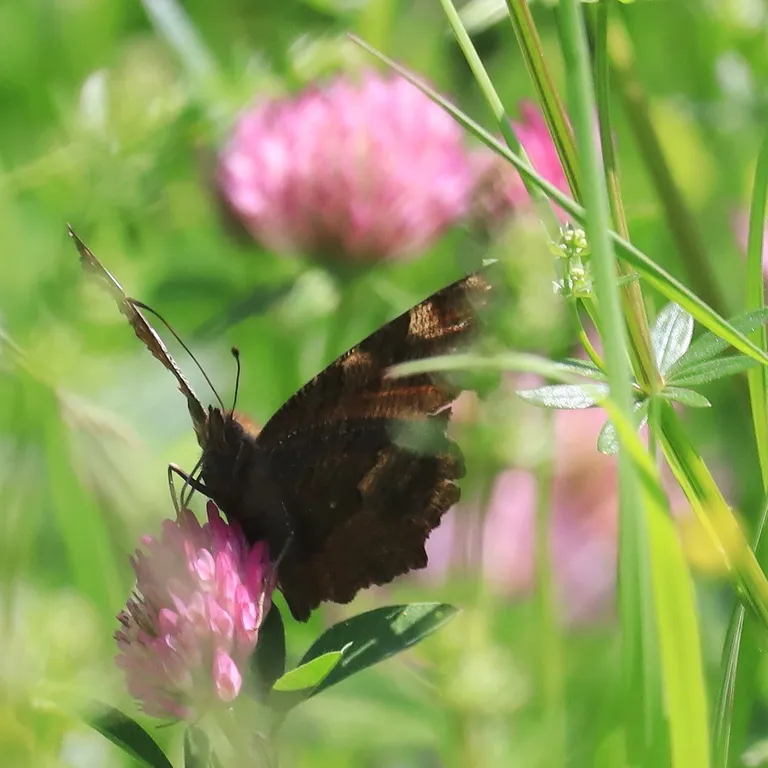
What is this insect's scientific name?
Aglais io
